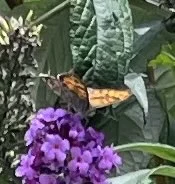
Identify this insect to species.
Lasiommata megera (also Pararge megera)
